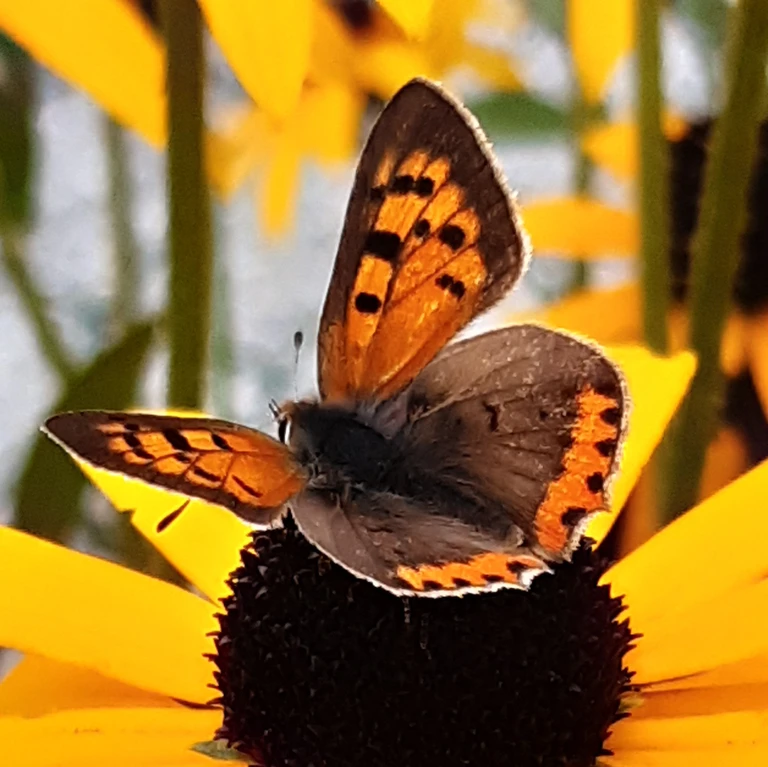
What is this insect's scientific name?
Lycaena phlaeas
